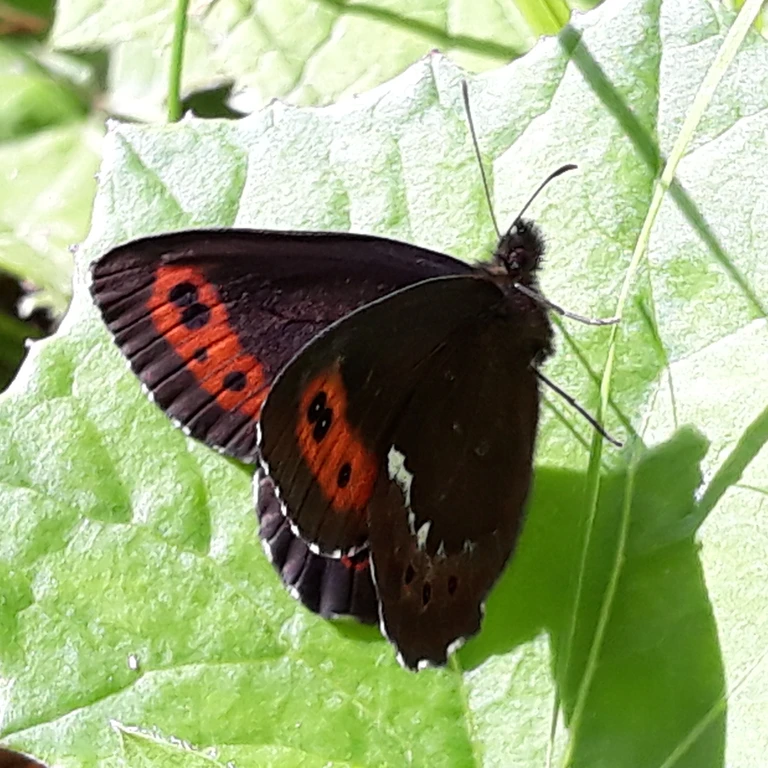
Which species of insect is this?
Erebia ligea
